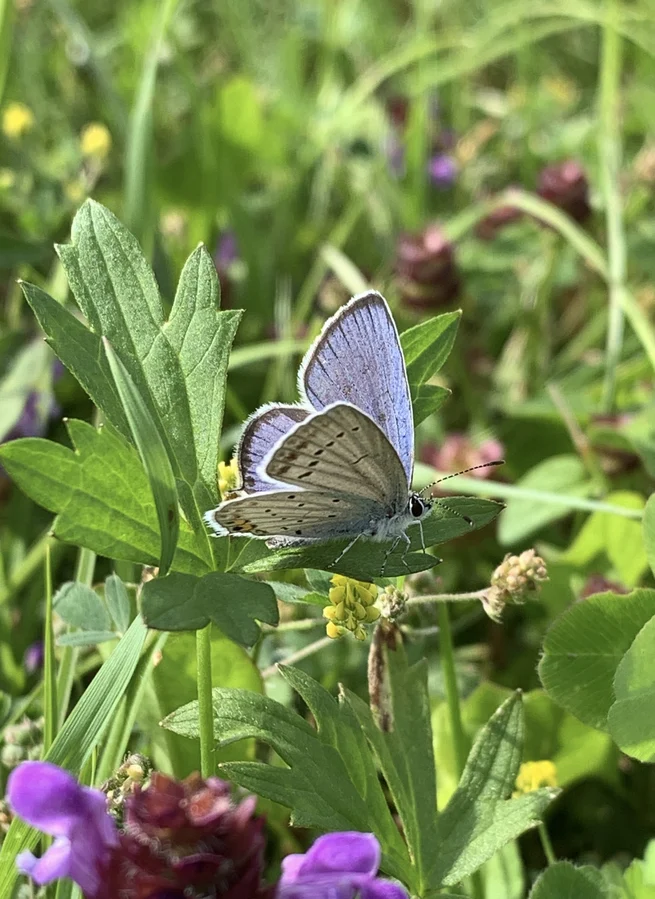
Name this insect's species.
Cupido argiades (also Elkalyce argiades)
